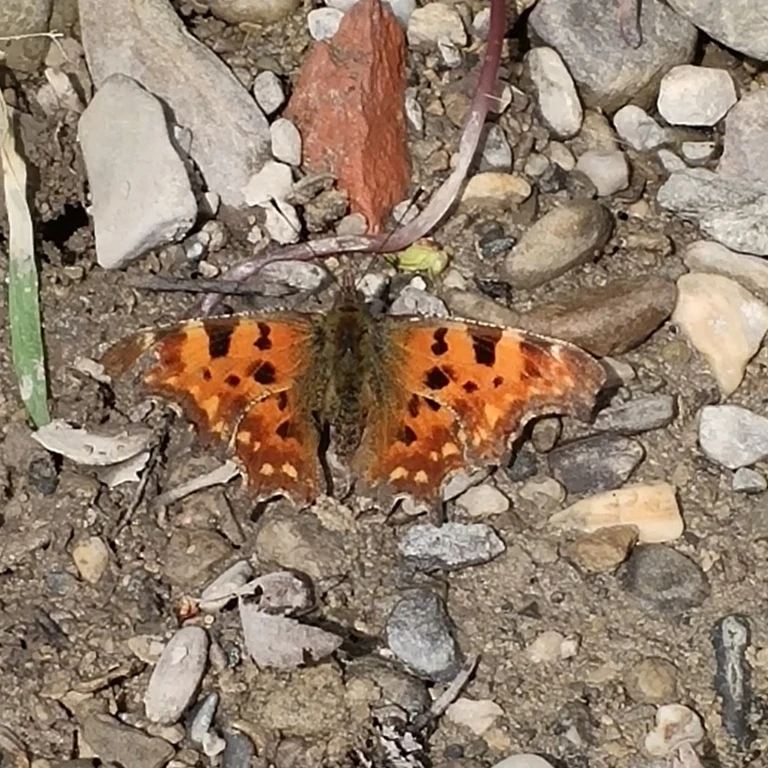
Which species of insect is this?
Polygonia c-album
